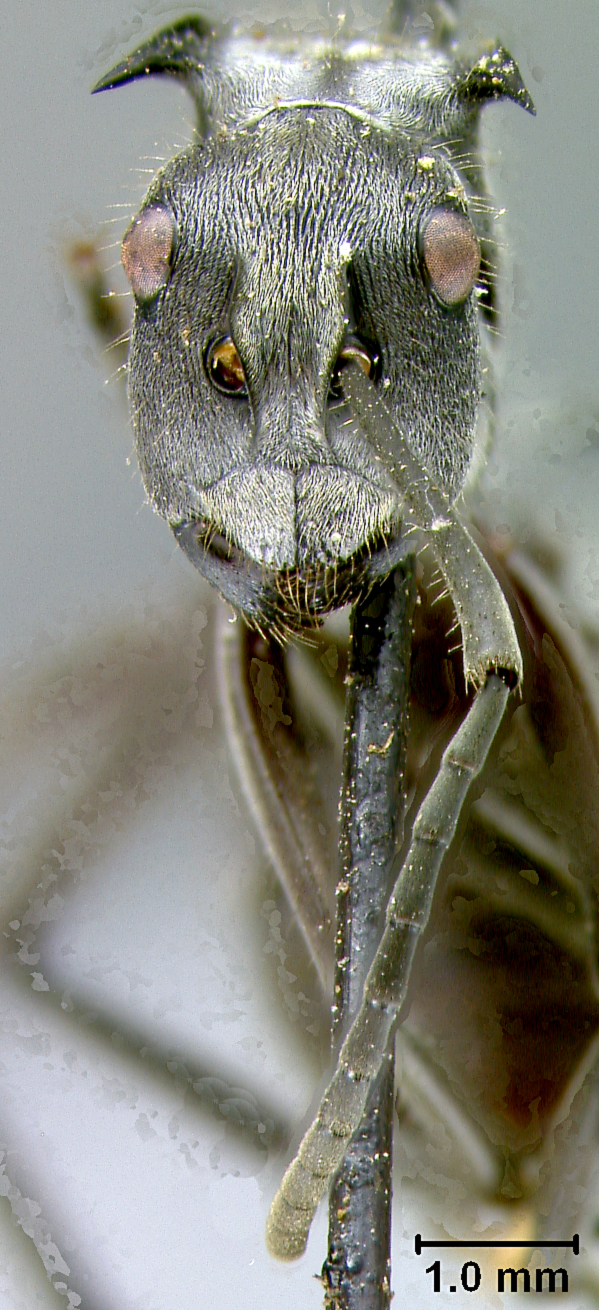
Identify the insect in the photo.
Polyrhachis militaris
